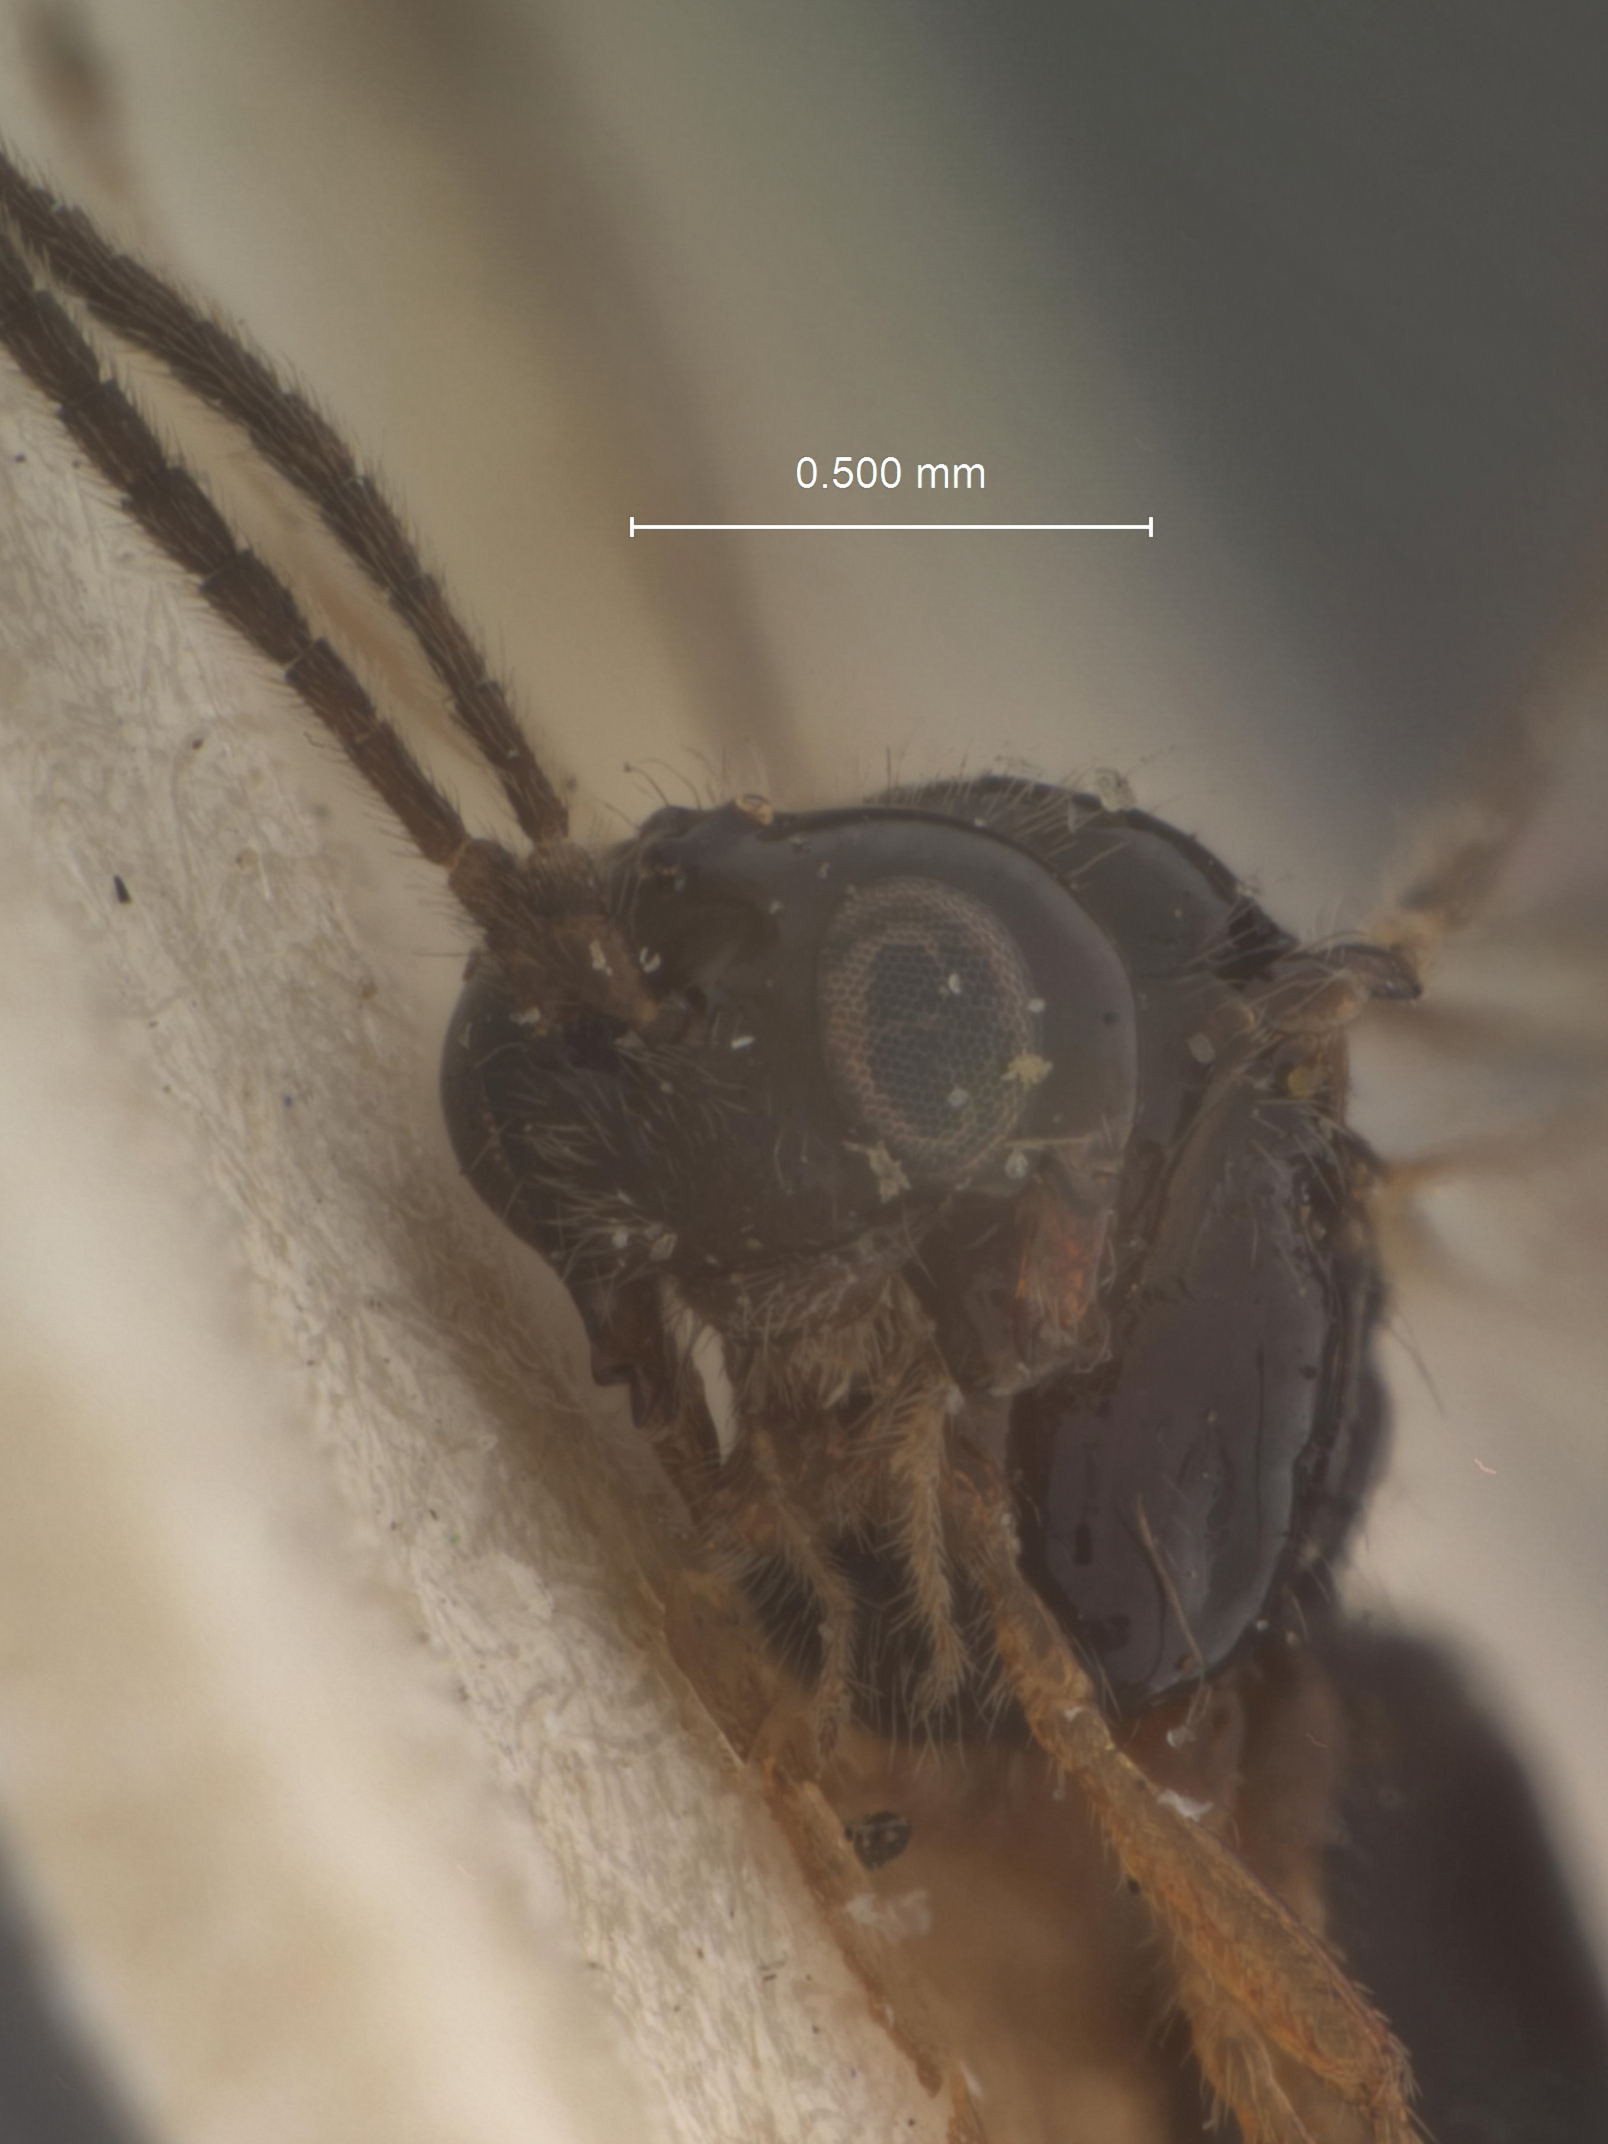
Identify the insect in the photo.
Aspilota vernalis
